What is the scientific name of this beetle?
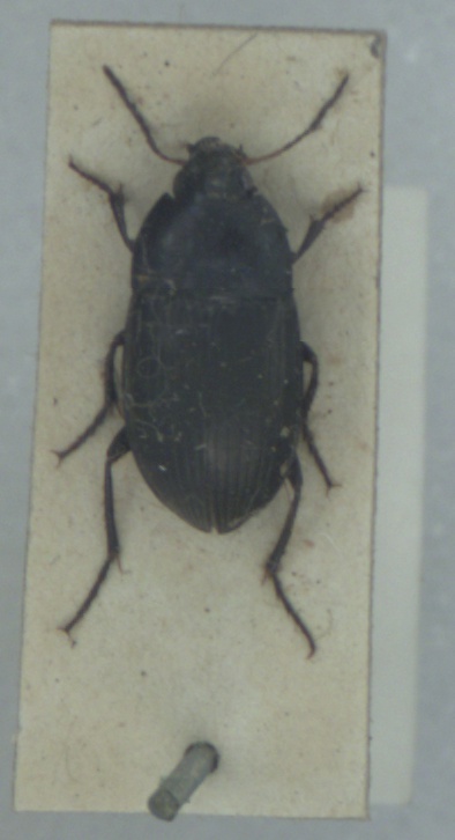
Amara ovata
